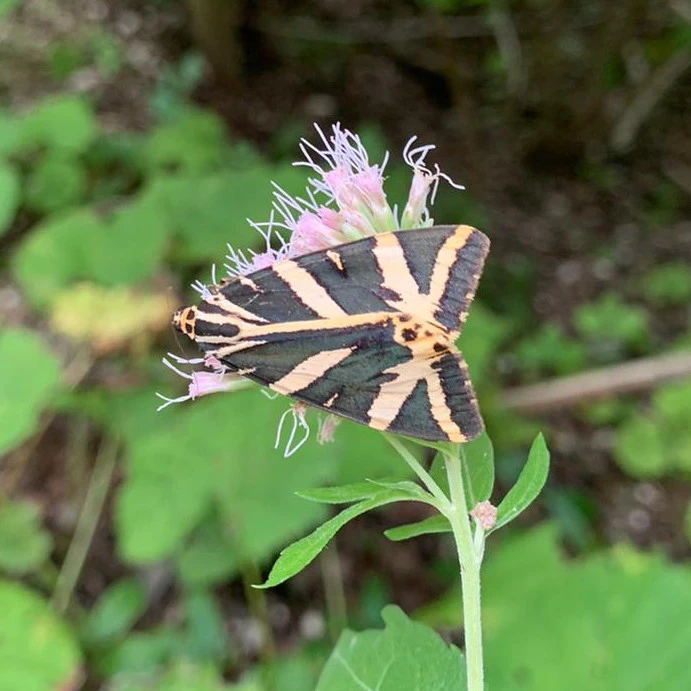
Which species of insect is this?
Euplagia quadripunctaria
